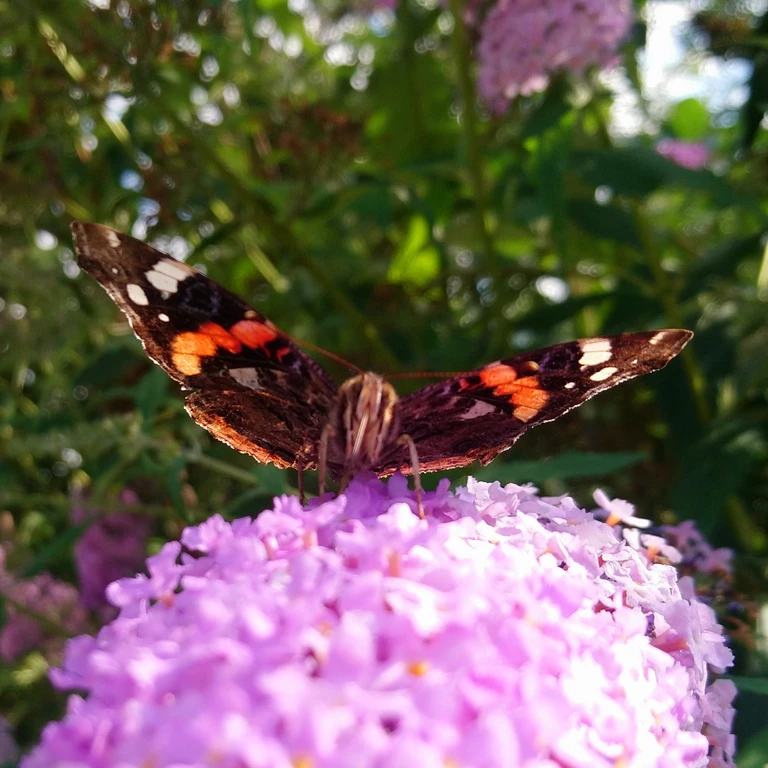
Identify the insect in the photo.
Vanessa atalanta
